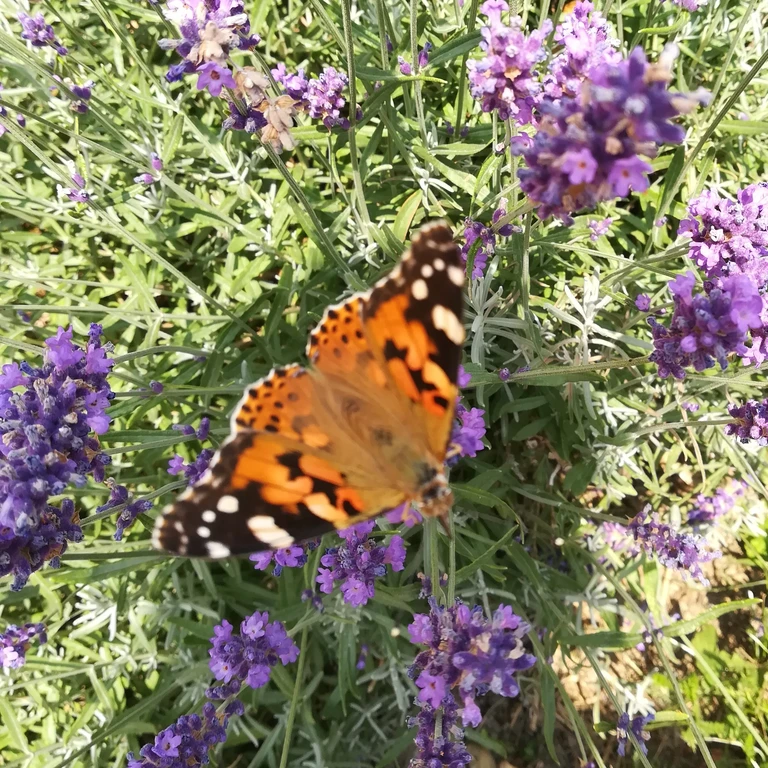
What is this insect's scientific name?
Vanessa cardui
